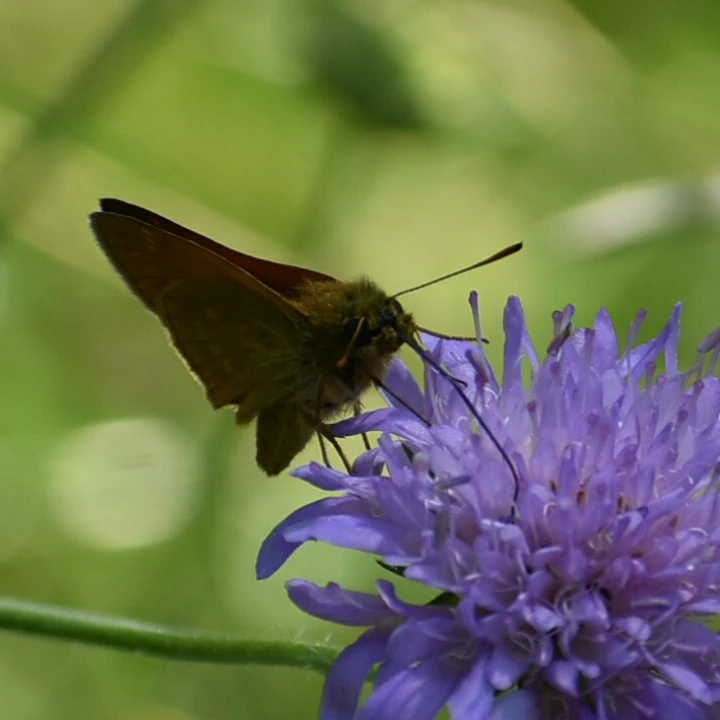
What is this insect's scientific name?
Ochlodes sylvanus (also Ochlodes venata)
